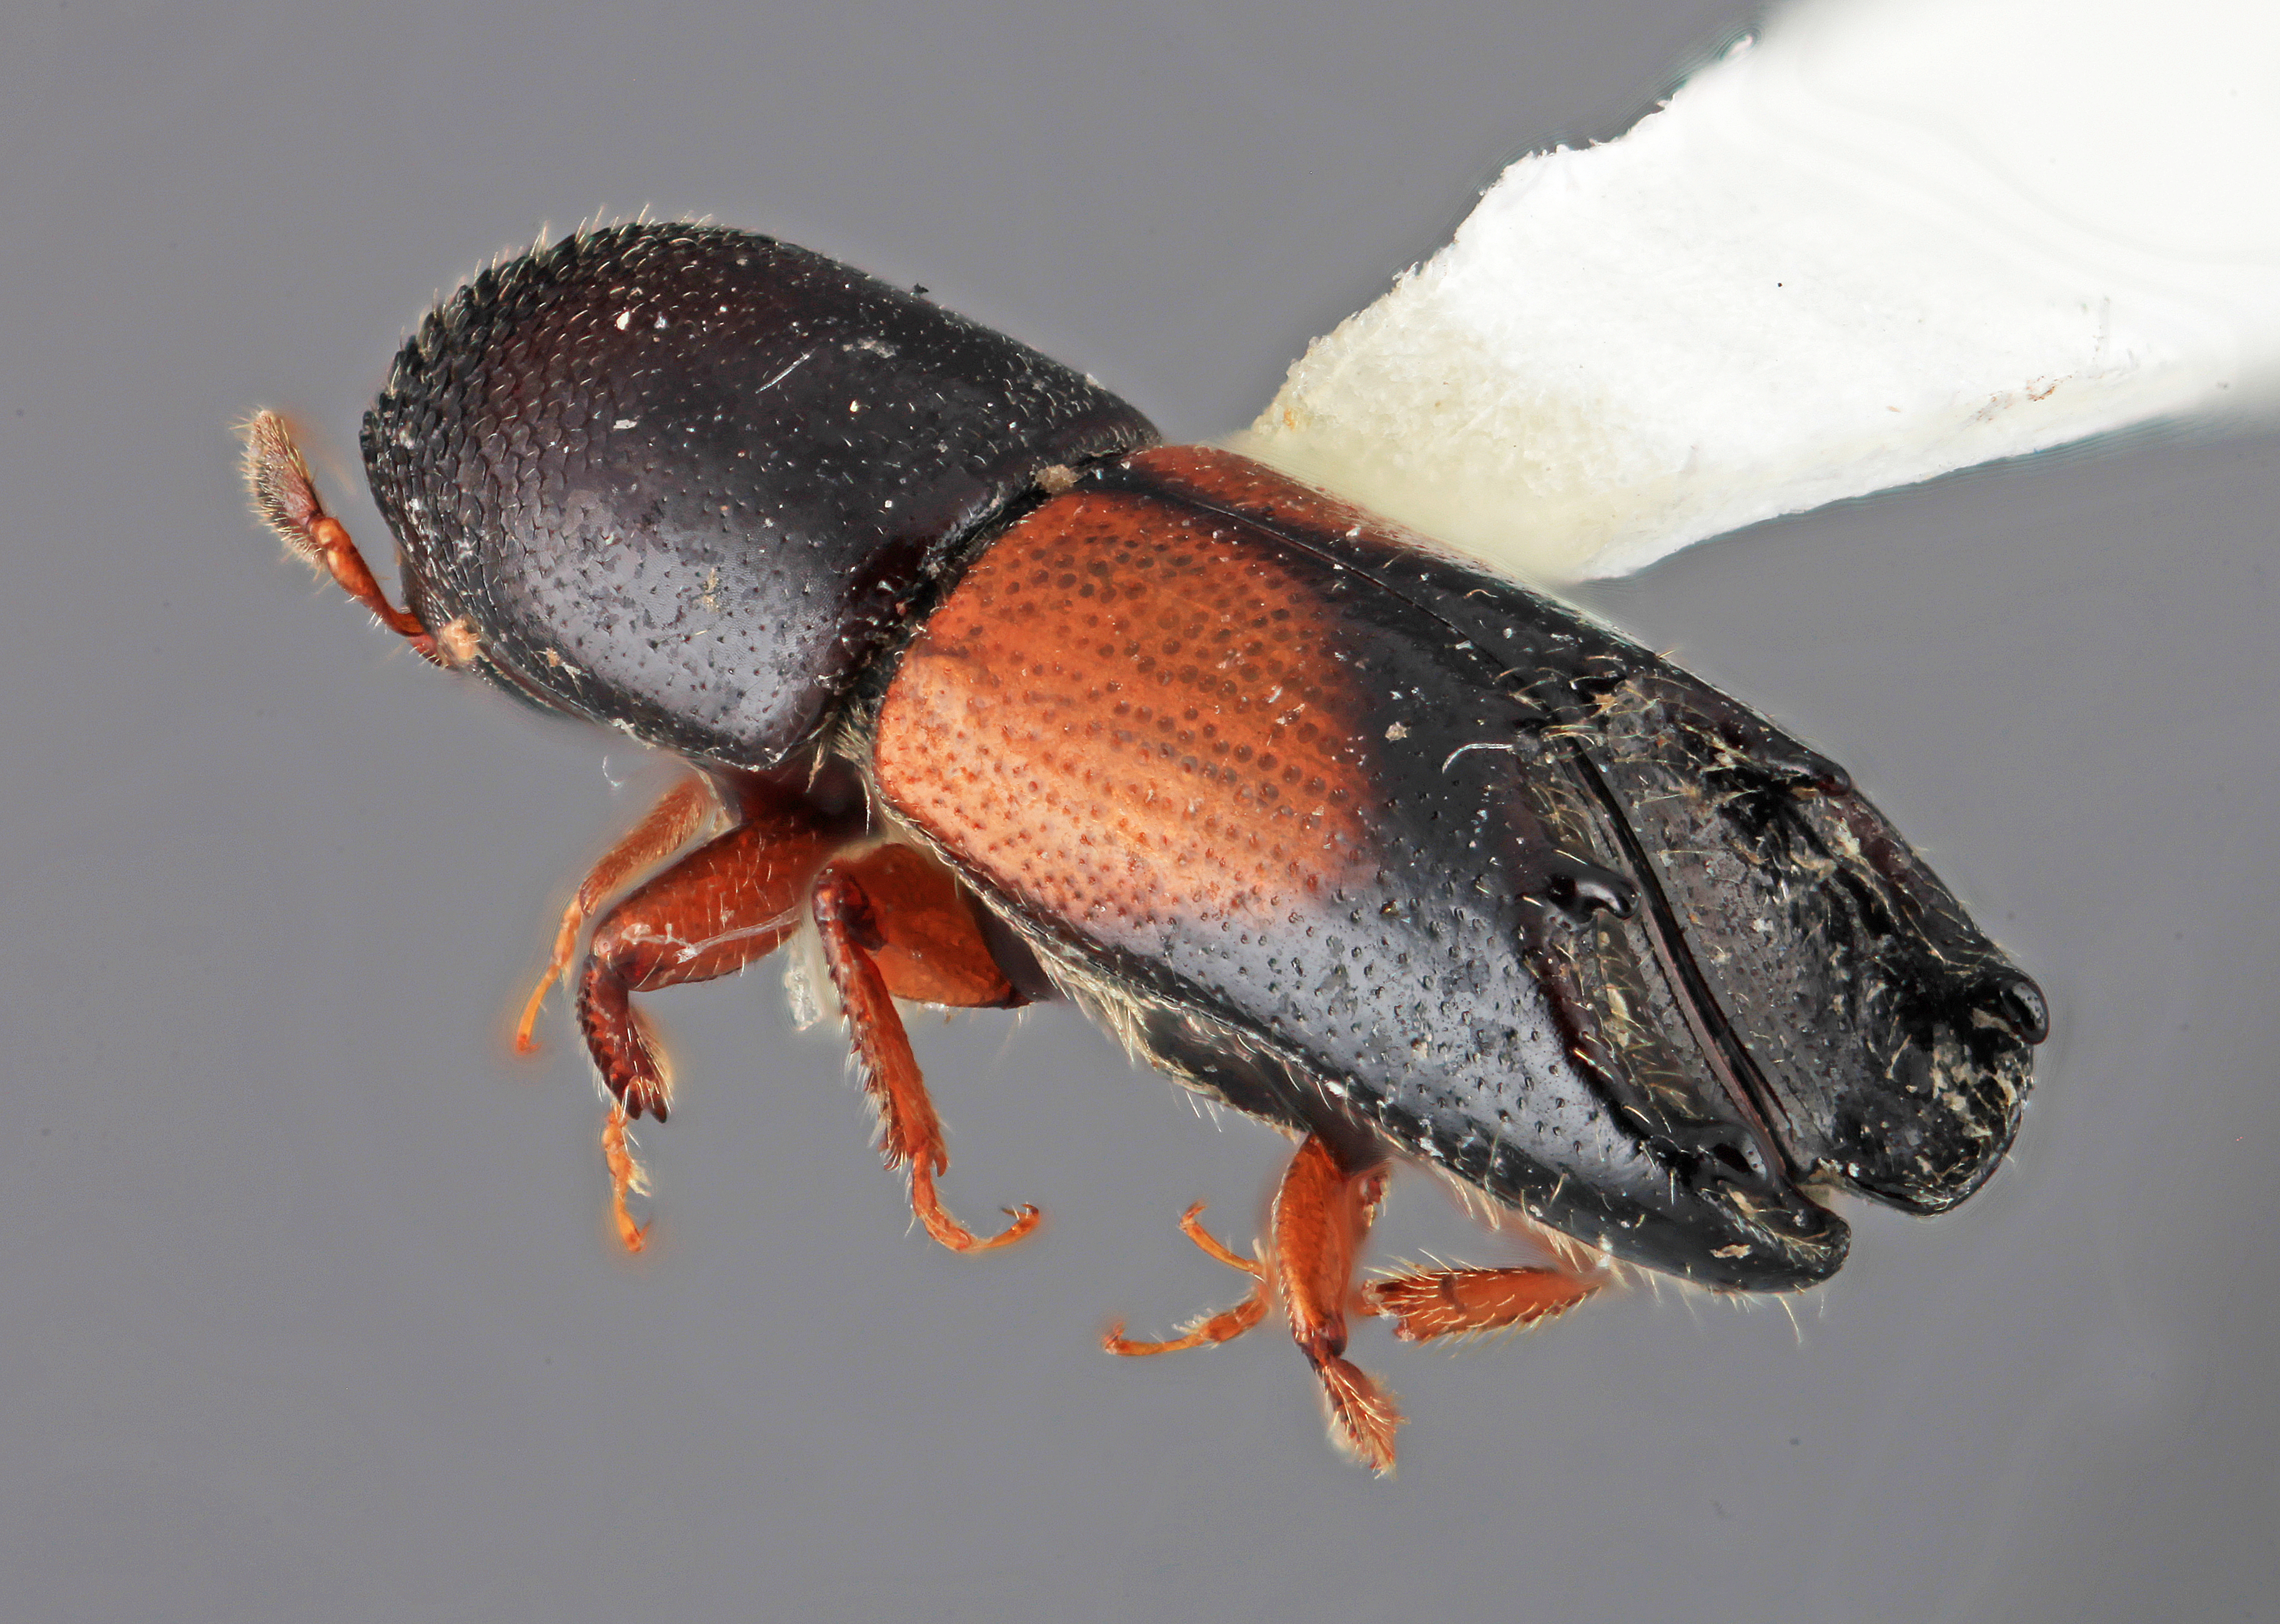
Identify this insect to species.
Tricolus coloreus
